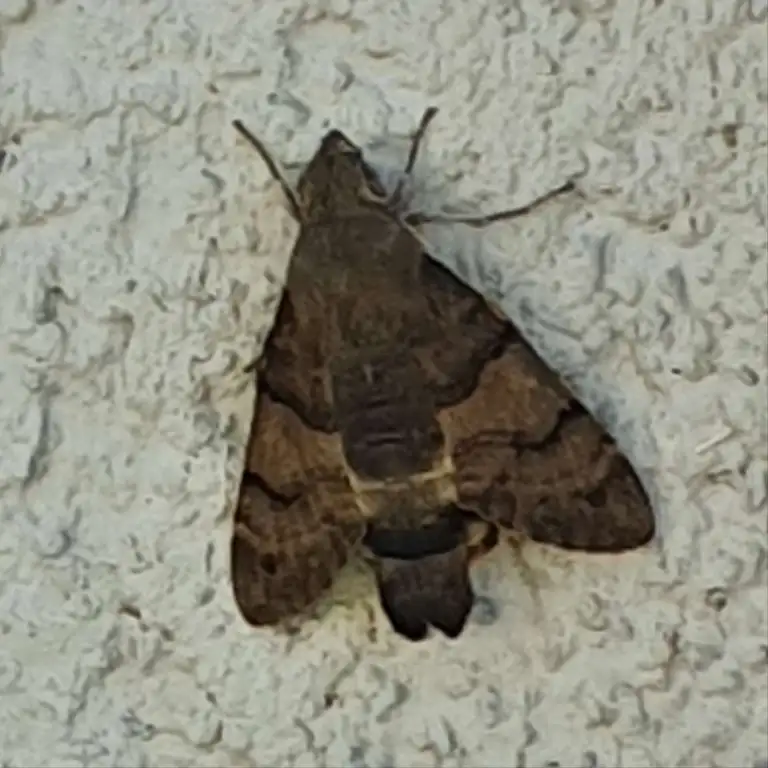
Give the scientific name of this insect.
Macroglossum stellatarum
